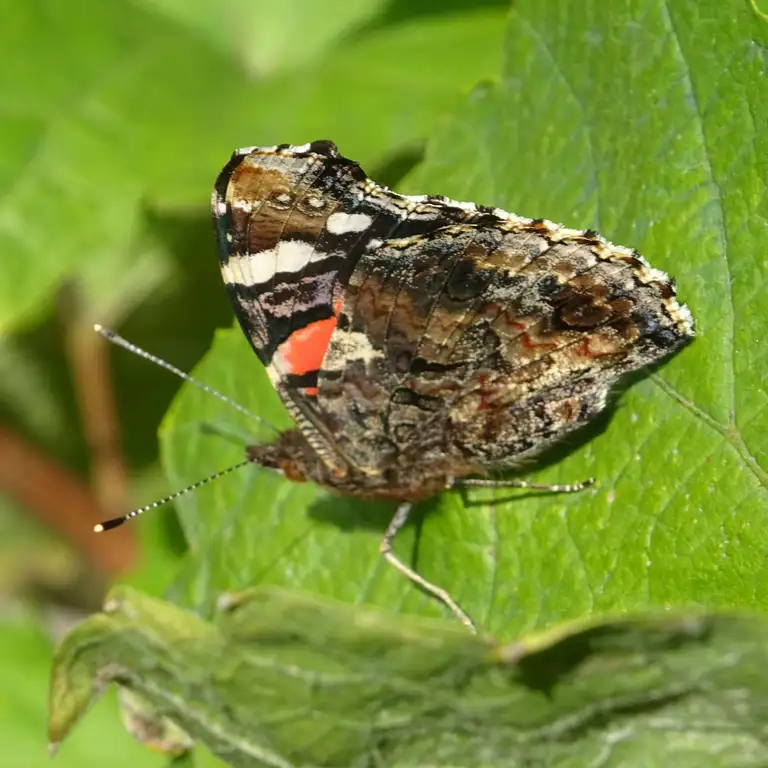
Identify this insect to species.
Vanessa atalanta
